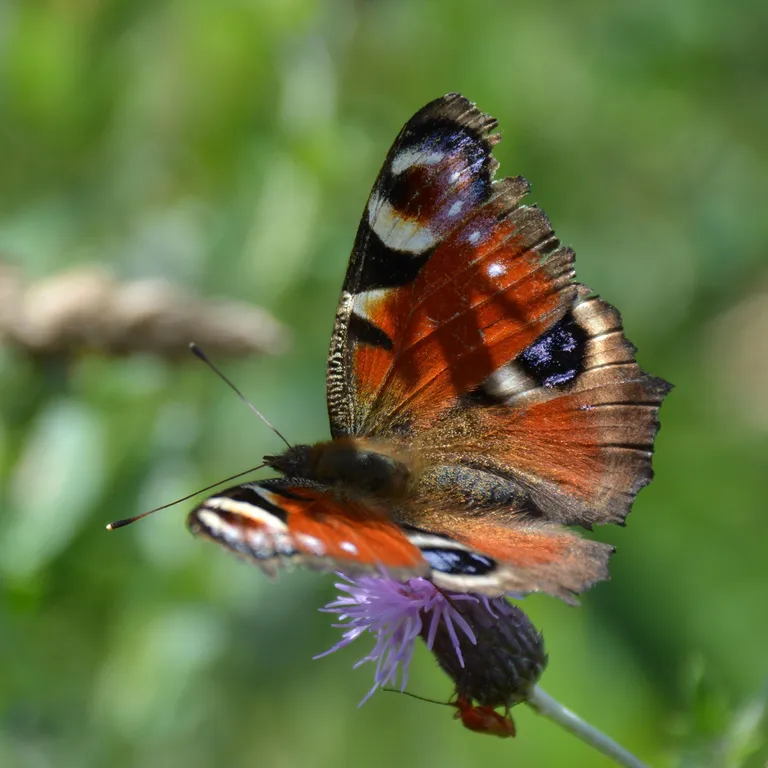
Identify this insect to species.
Aglais io
